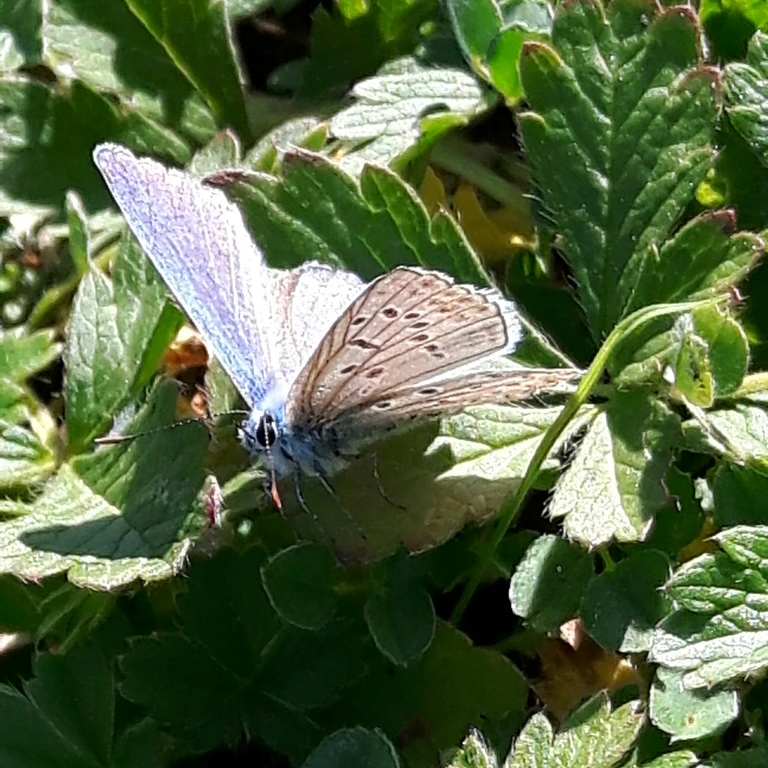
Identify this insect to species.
Polyommatus icarus
